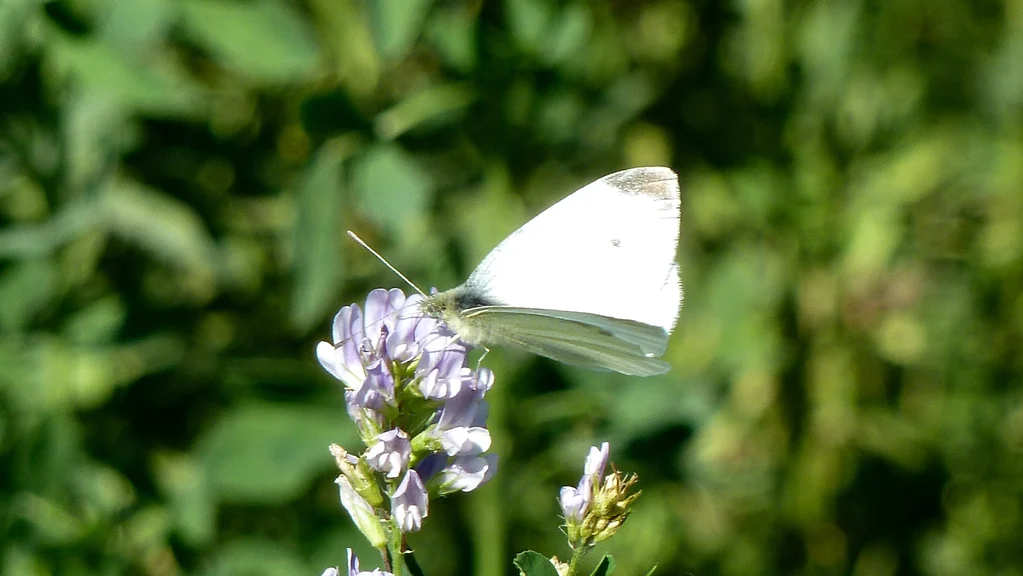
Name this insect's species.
Pieris rapae
